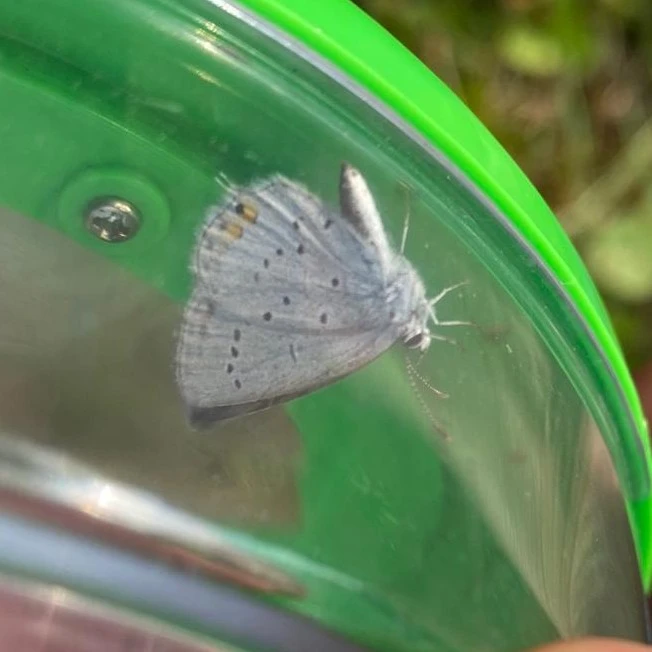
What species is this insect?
Cupido argiades (also Elkalyce argiades)
